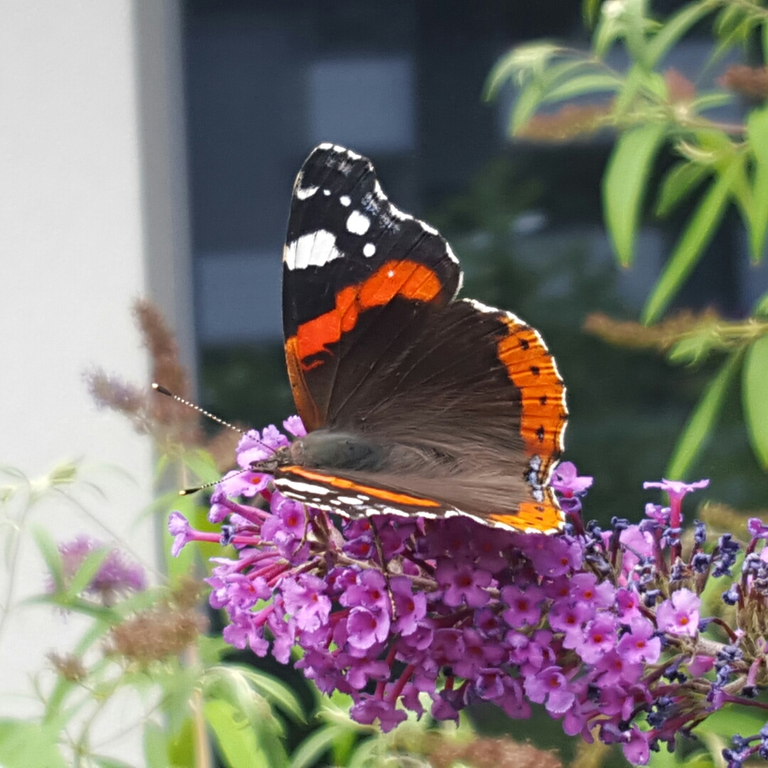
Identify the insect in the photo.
Vanessa atalanta
